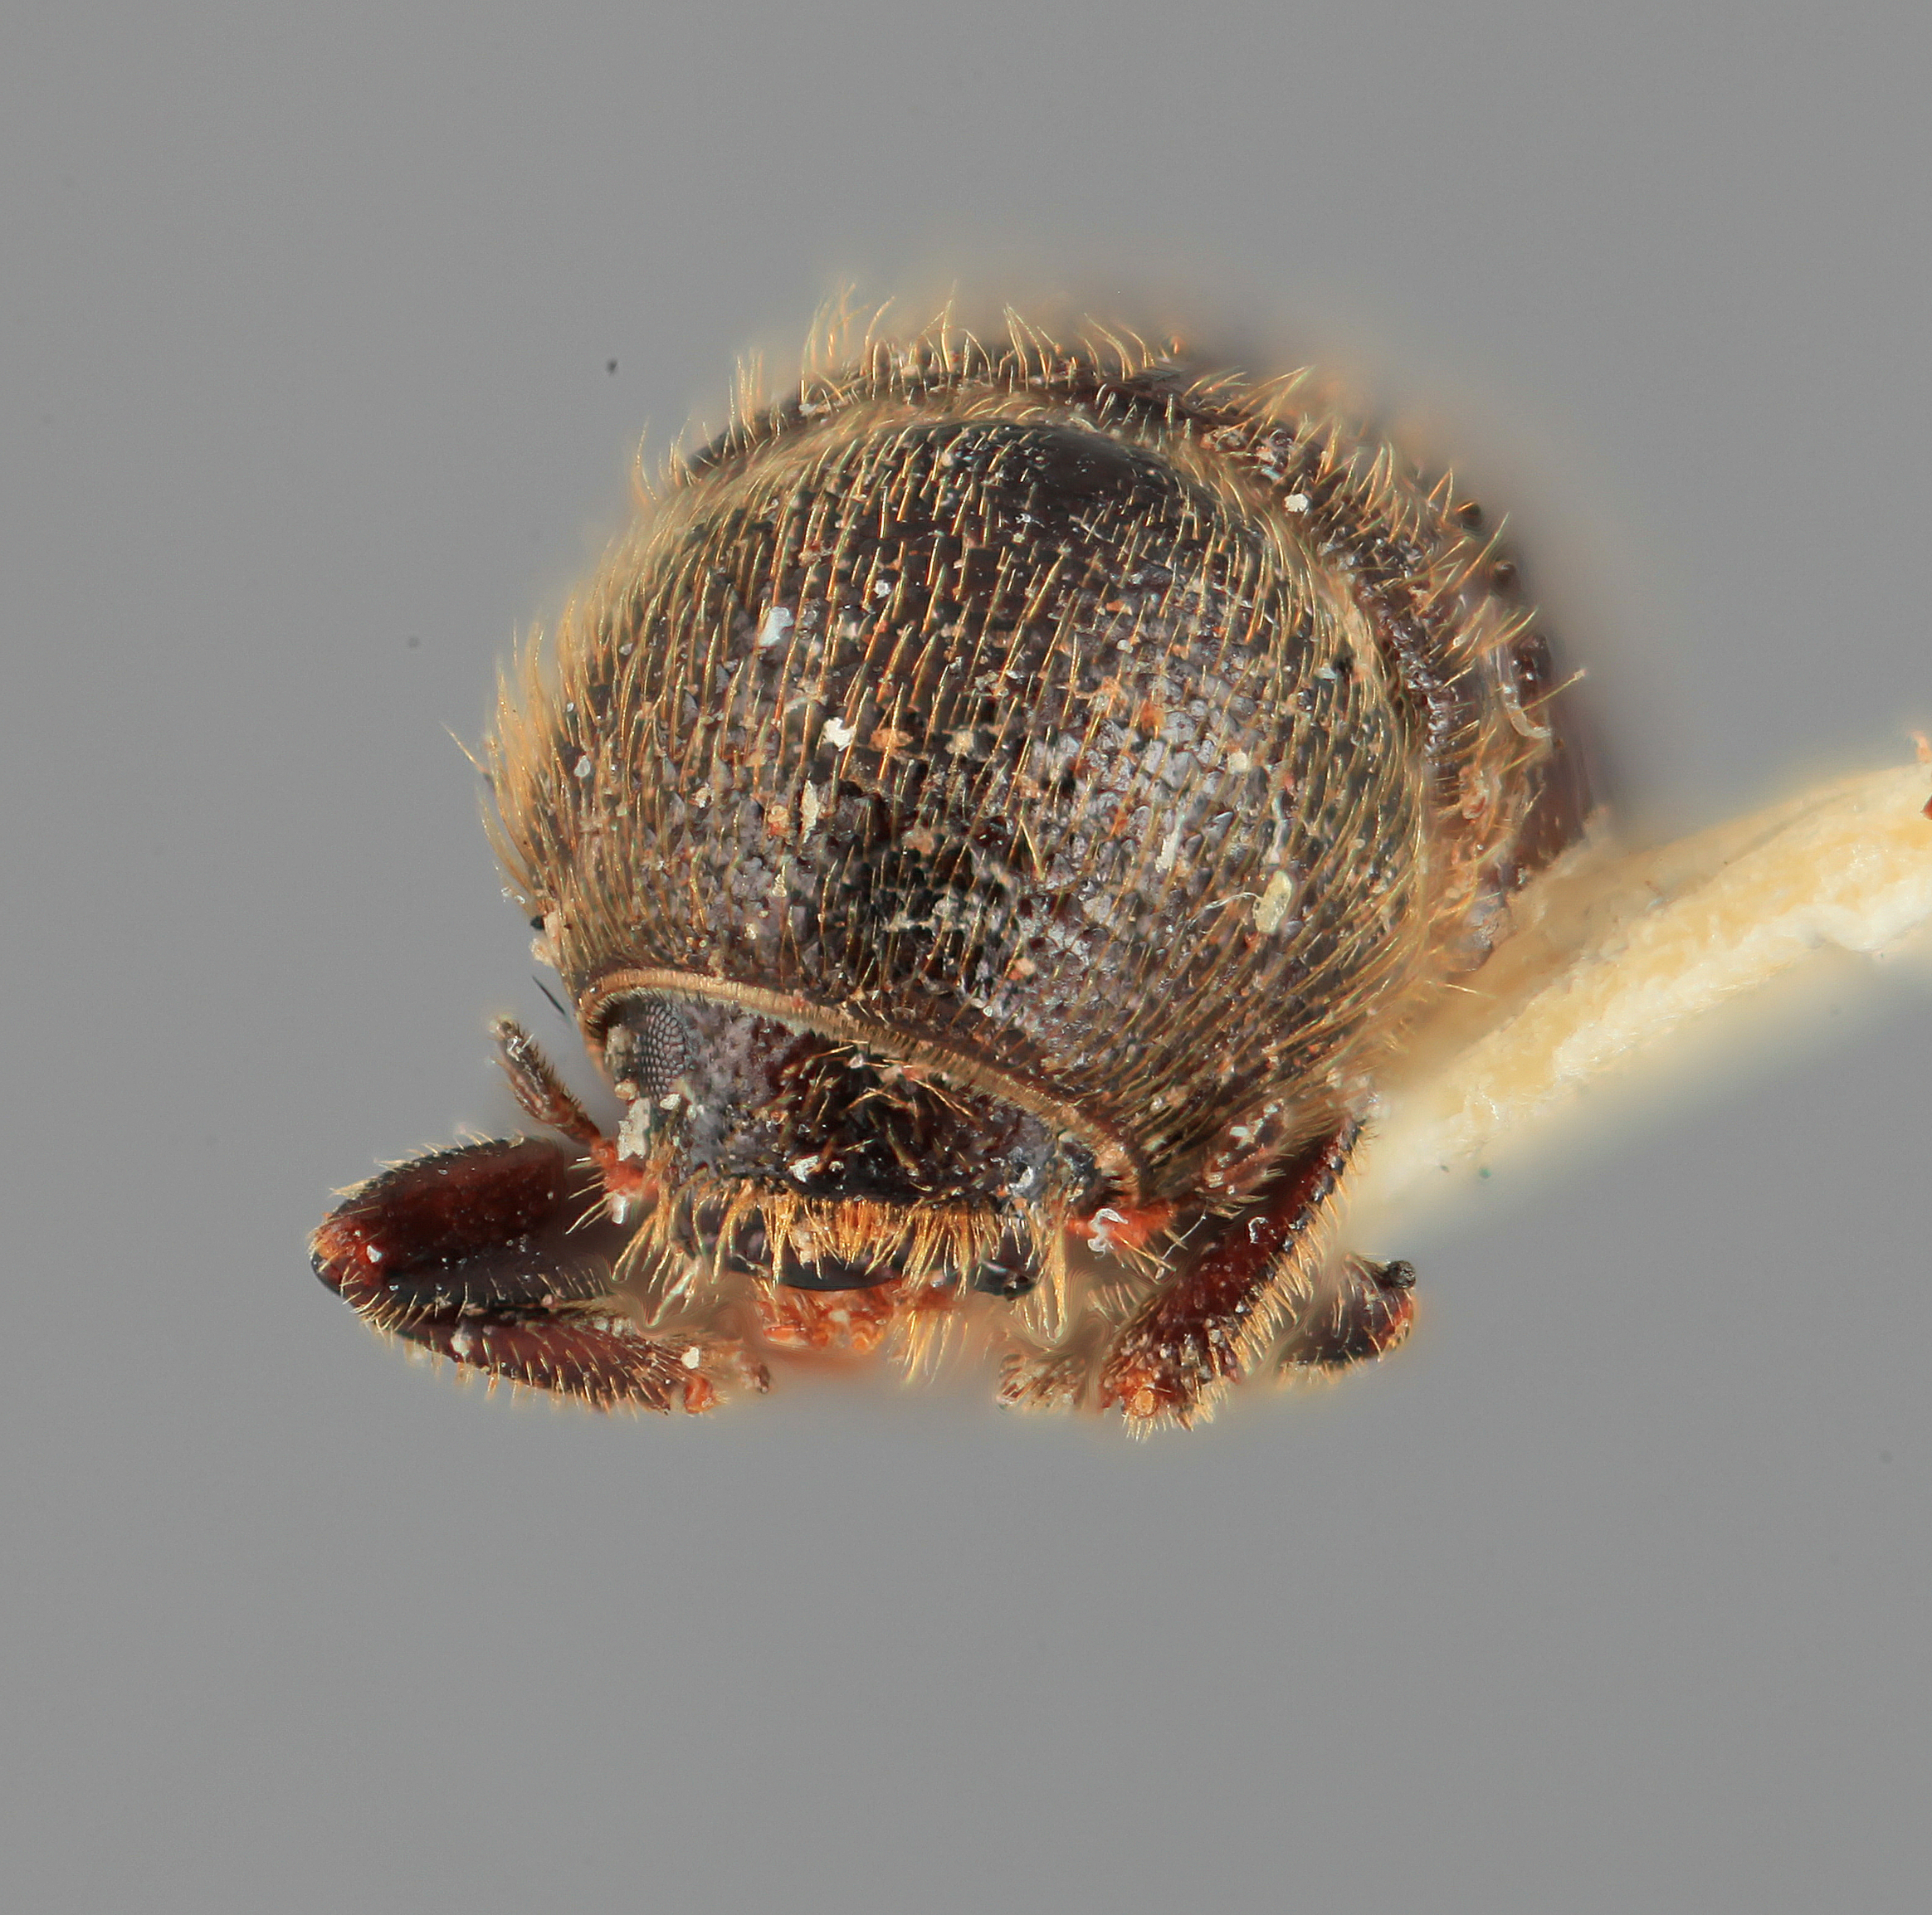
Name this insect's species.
Conophthorus mexicanus
